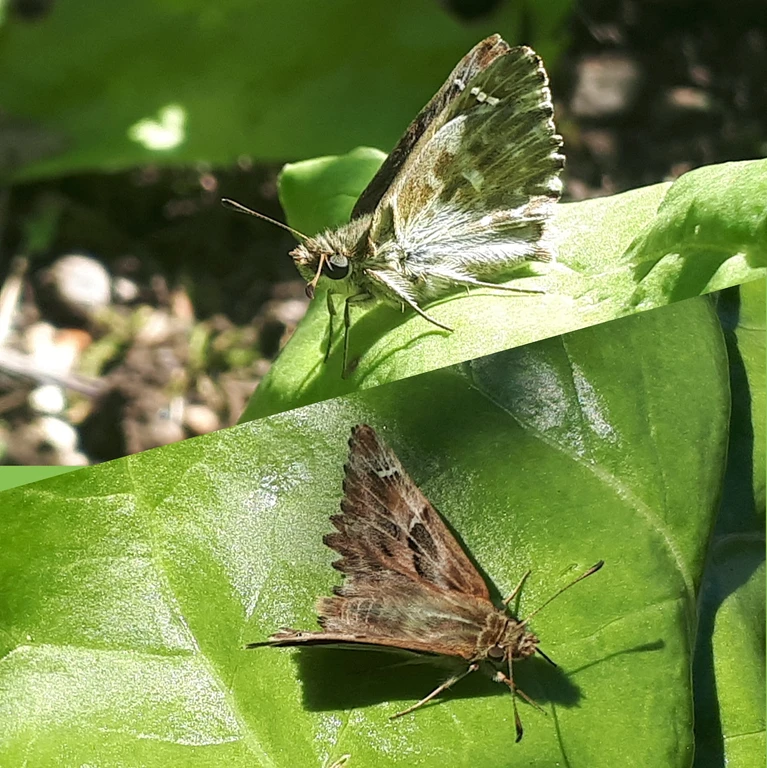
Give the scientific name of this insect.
Carcharodus alceae
